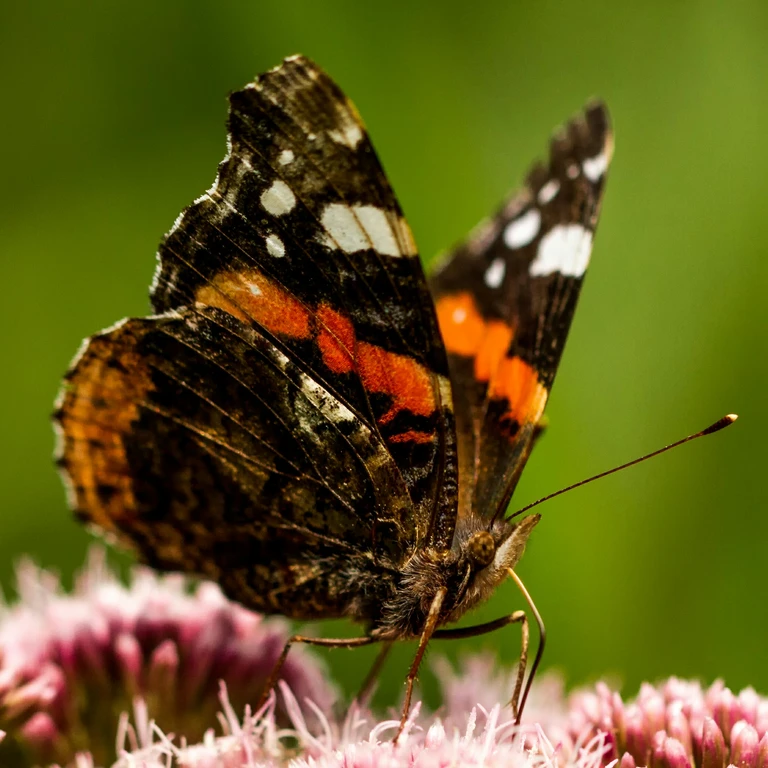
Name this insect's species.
Vanessa atalanta
